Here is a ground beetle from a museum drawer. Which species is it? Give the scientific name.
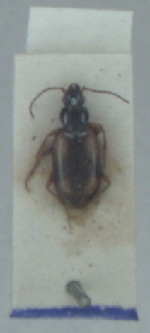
Bembidion bualei
